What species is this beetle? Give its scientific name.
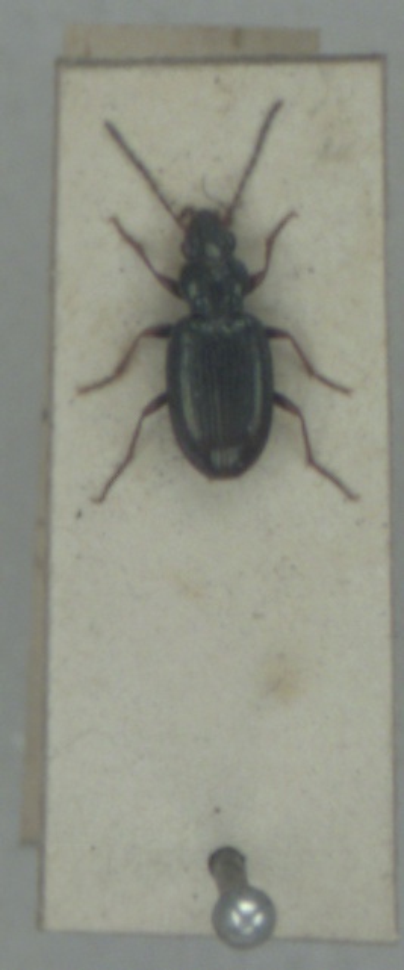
Bembidion deletum
